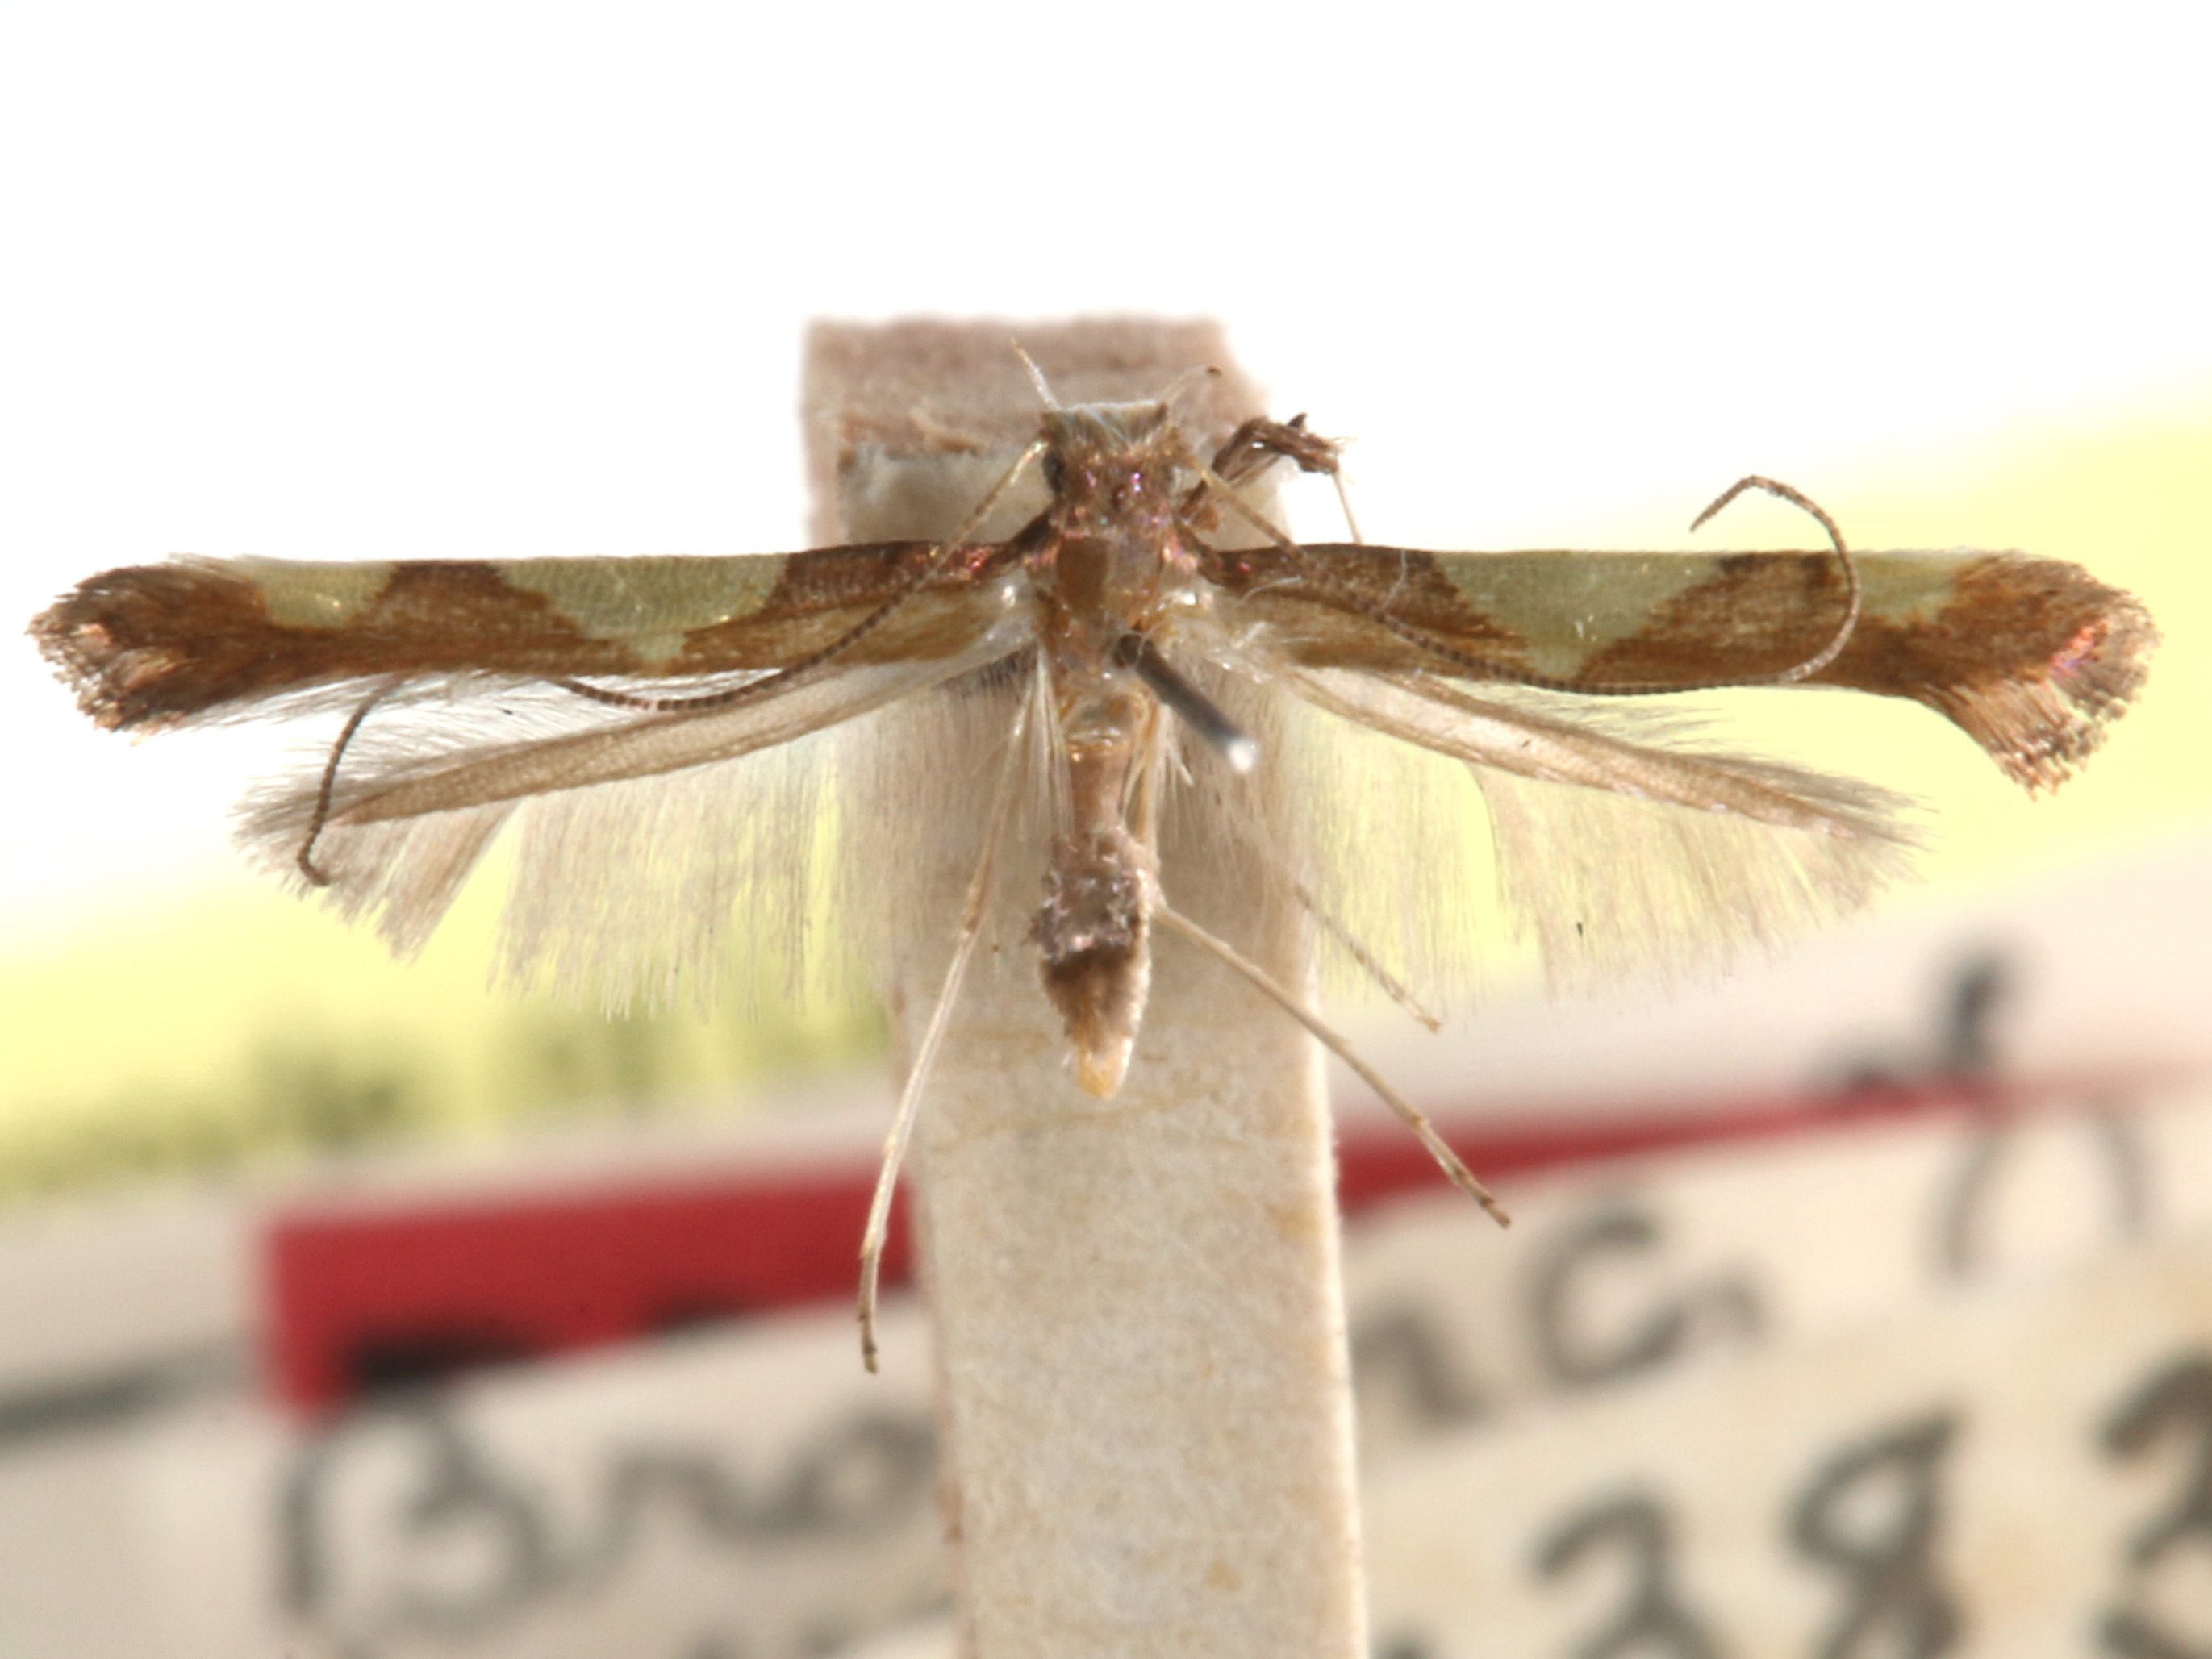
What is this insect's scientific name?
Caloptilia speciosella
